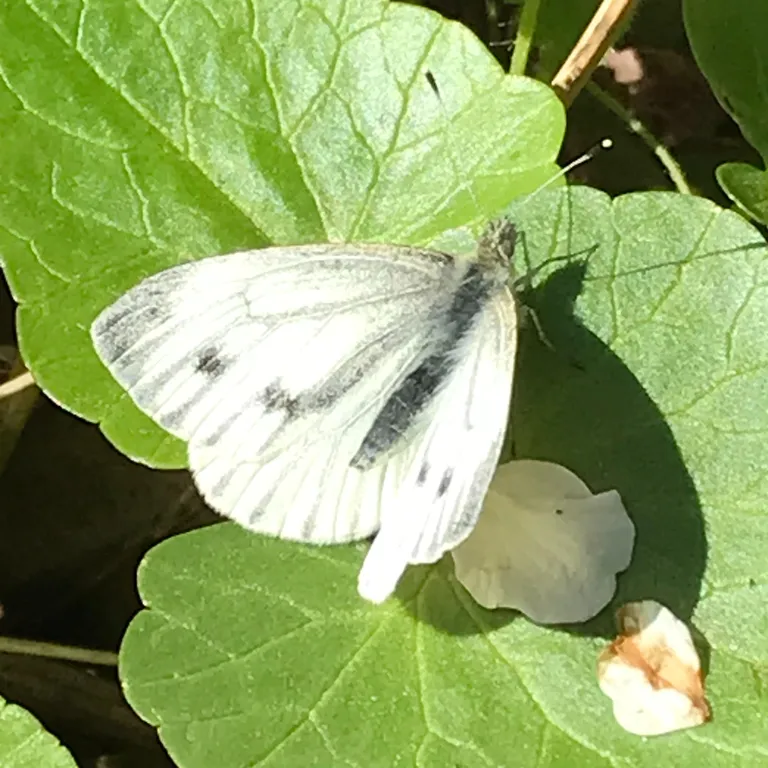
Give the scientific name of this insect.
Pieris napi
